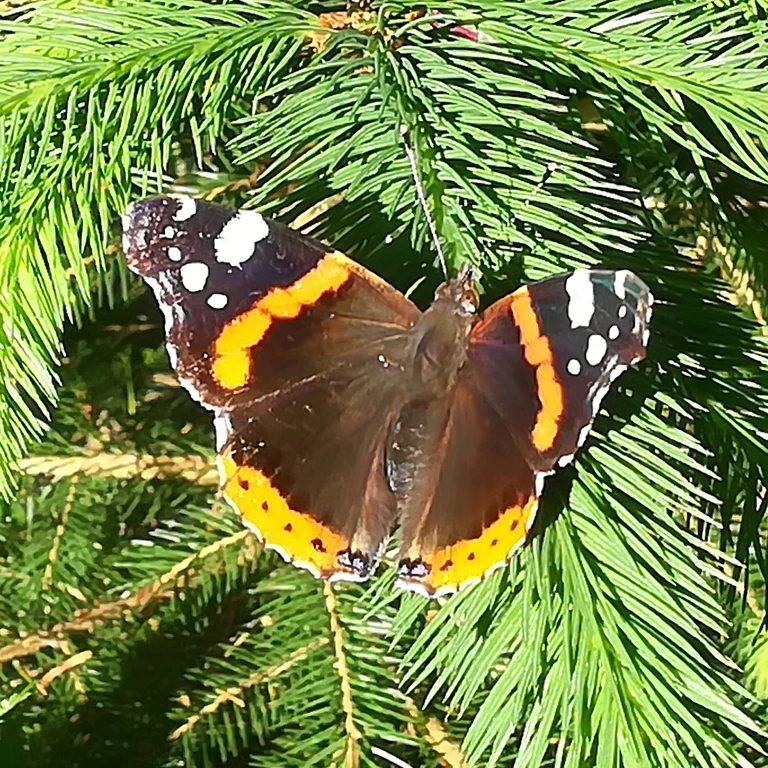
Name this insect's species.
Vanessa atalanta
